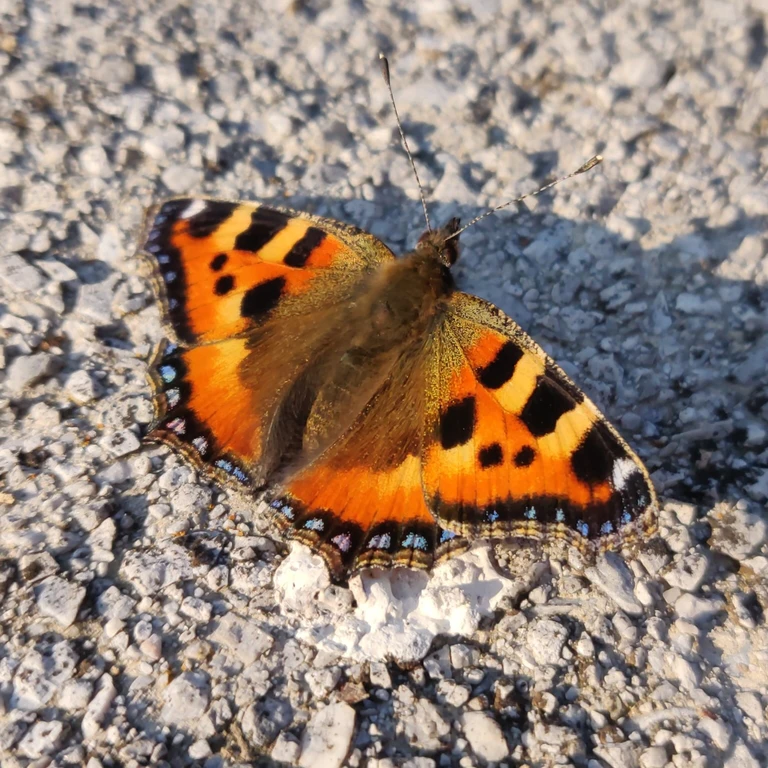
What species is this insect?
Aglais urticae
